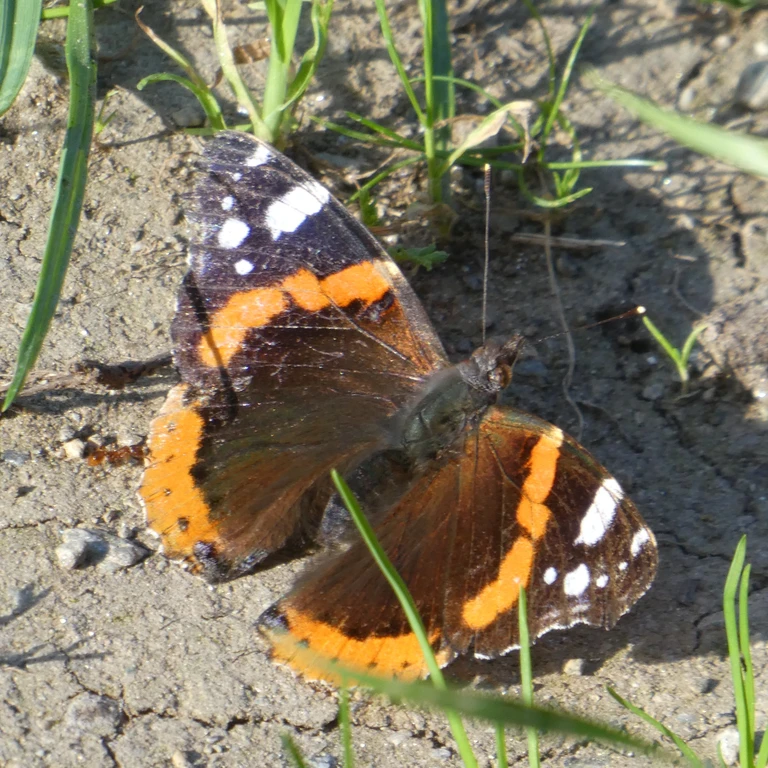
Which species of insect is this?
Vanessa atalanta
